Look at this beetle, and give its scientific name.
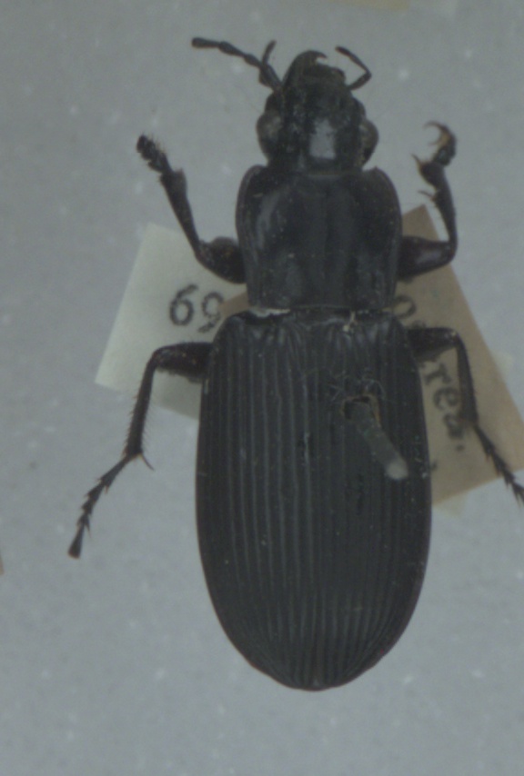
Pterostichus niger
